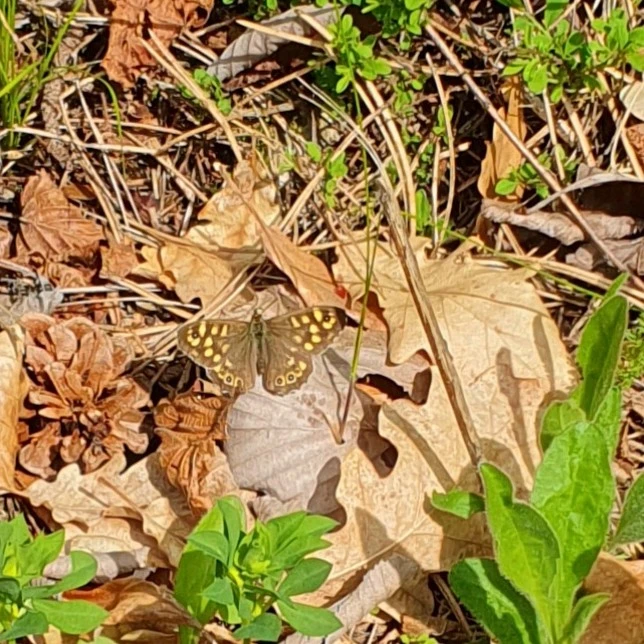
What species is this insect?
Pararge aegeria
